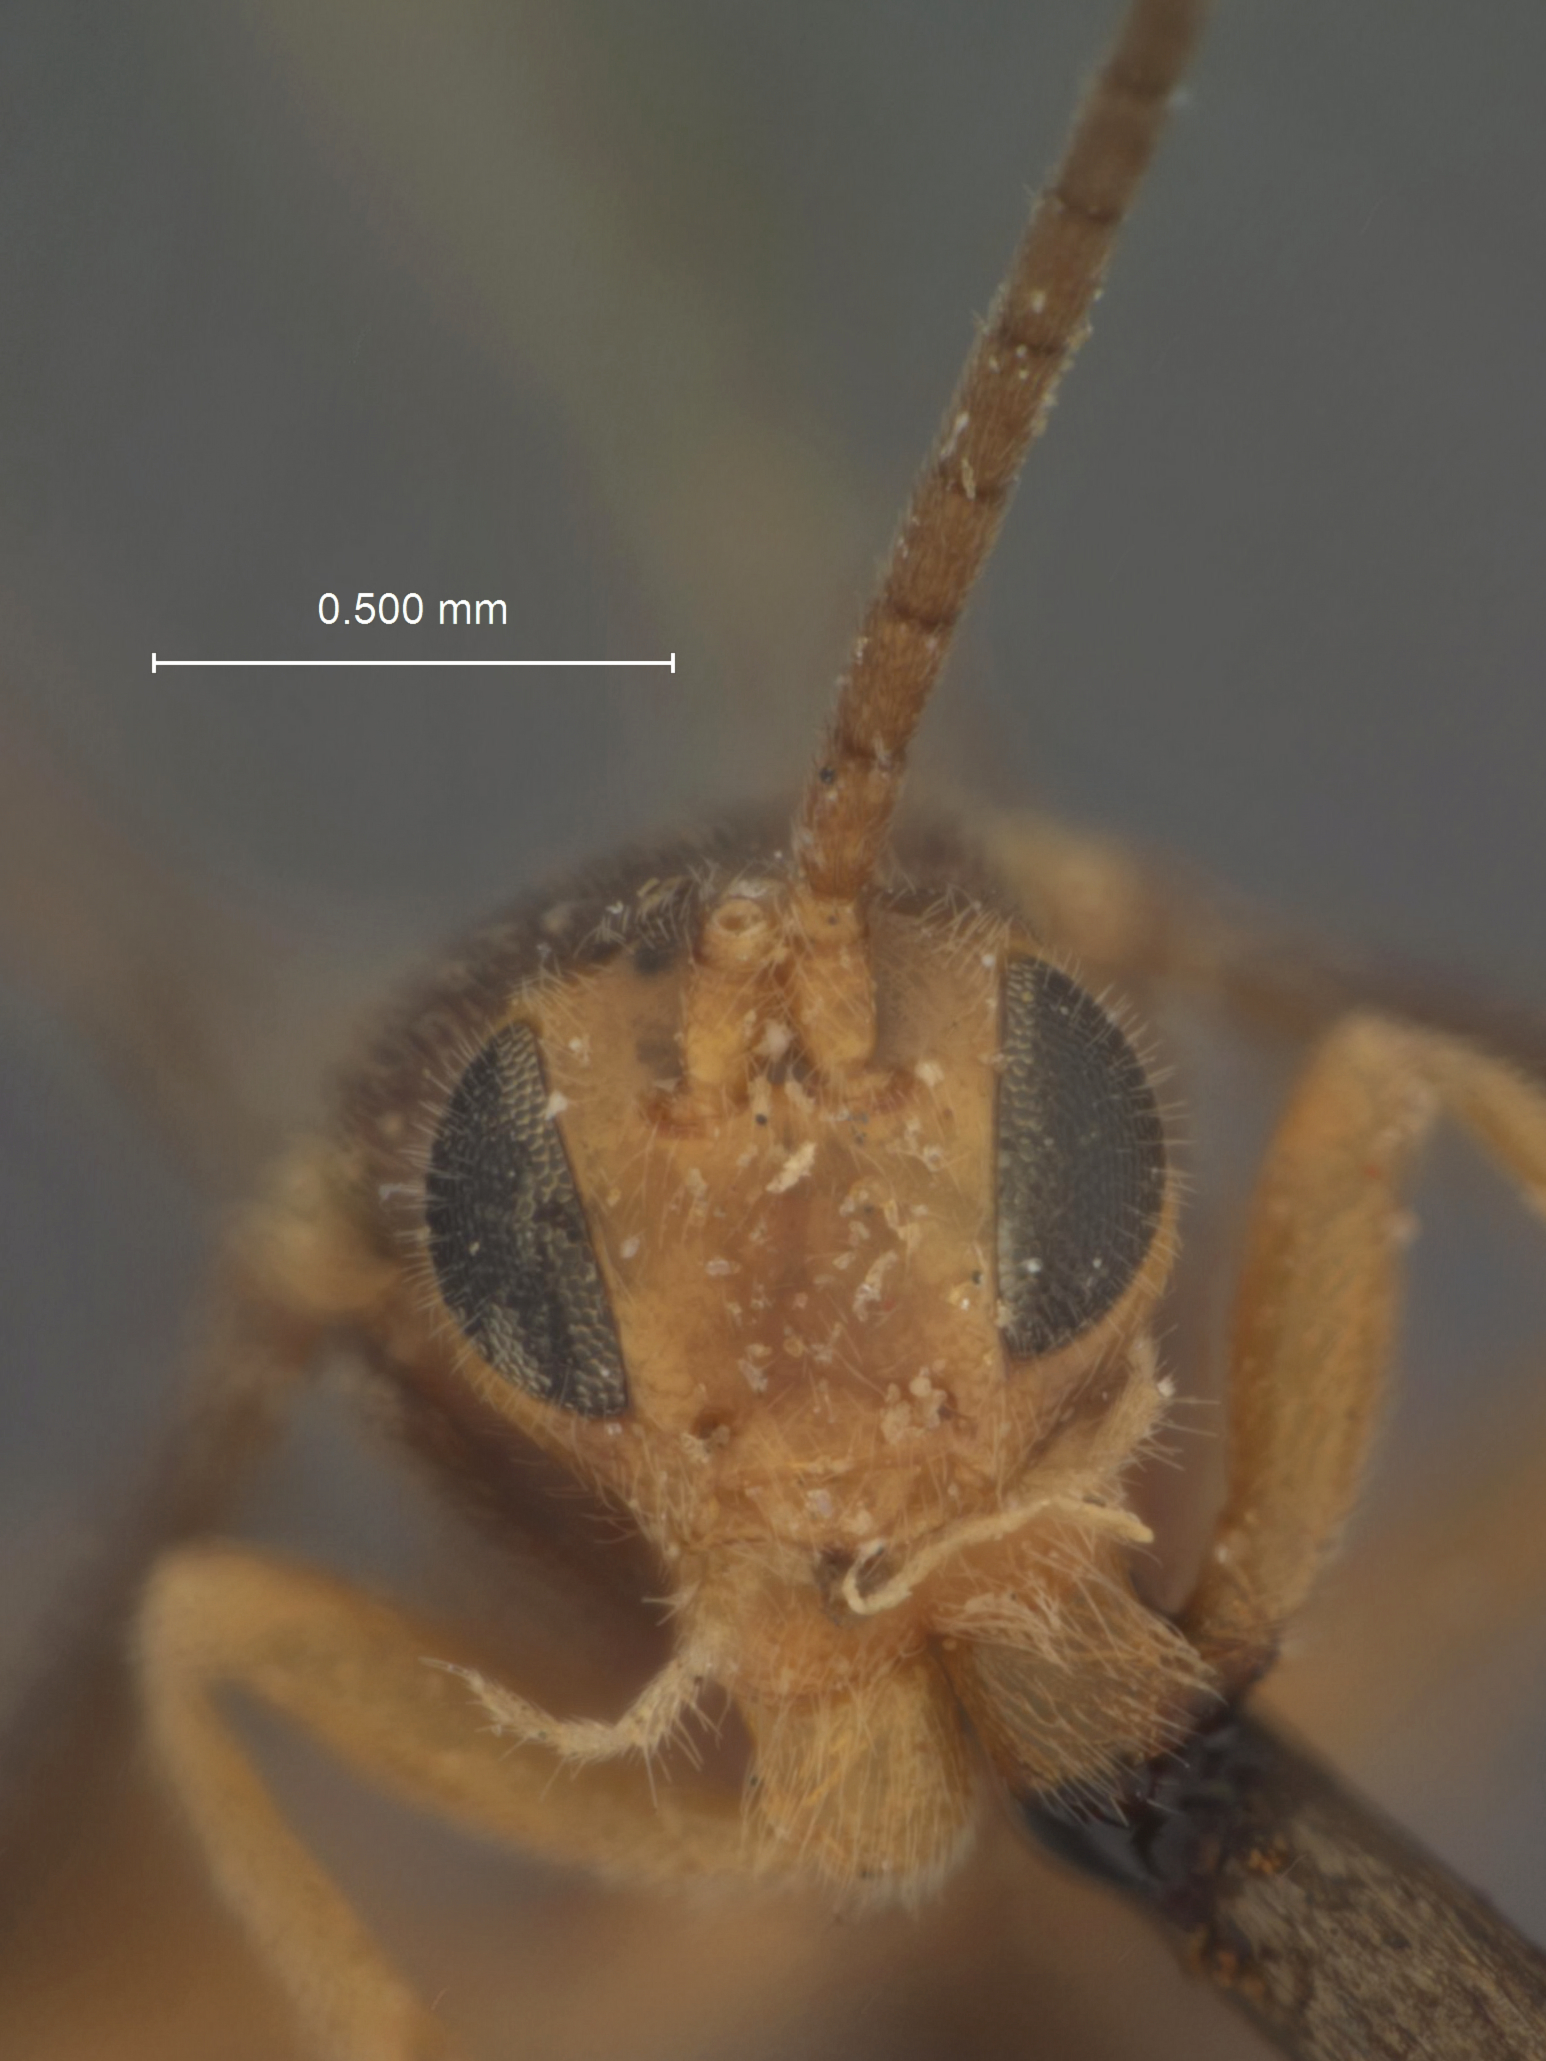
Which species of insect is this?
Protomicroplitis periander
